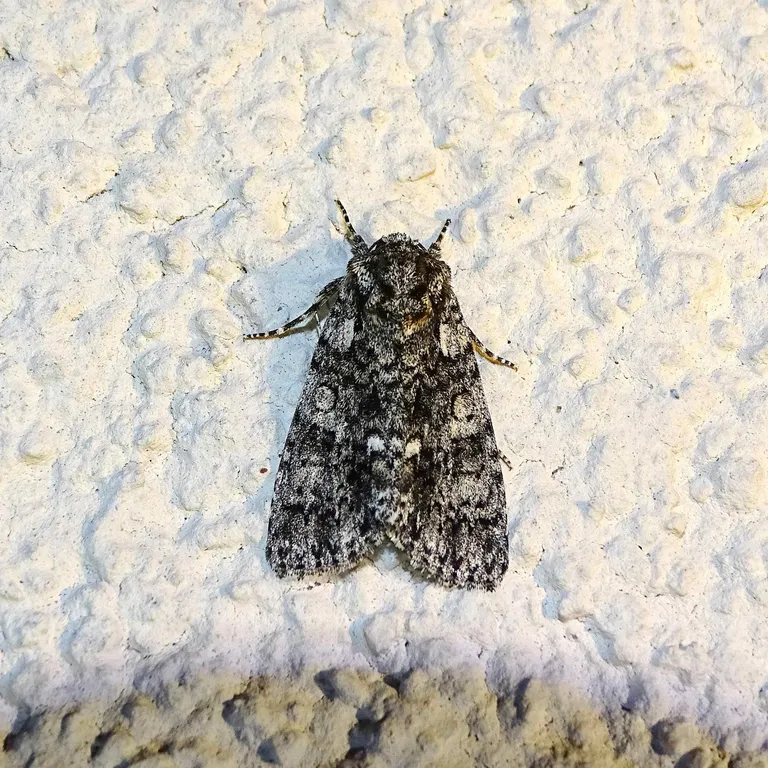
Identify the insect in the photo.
Acronicta rumicis
